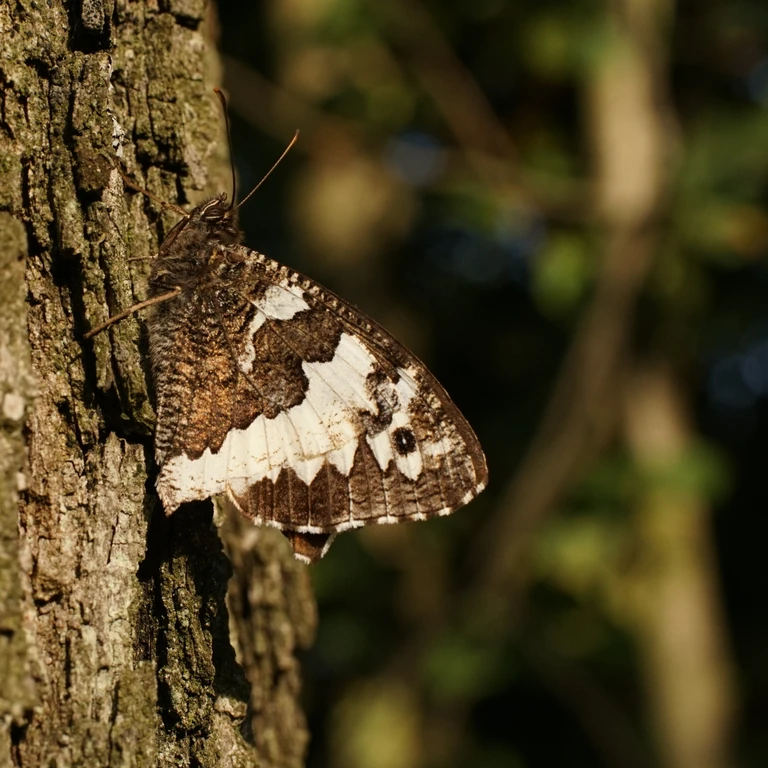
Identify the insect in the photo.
Brintesia circe
